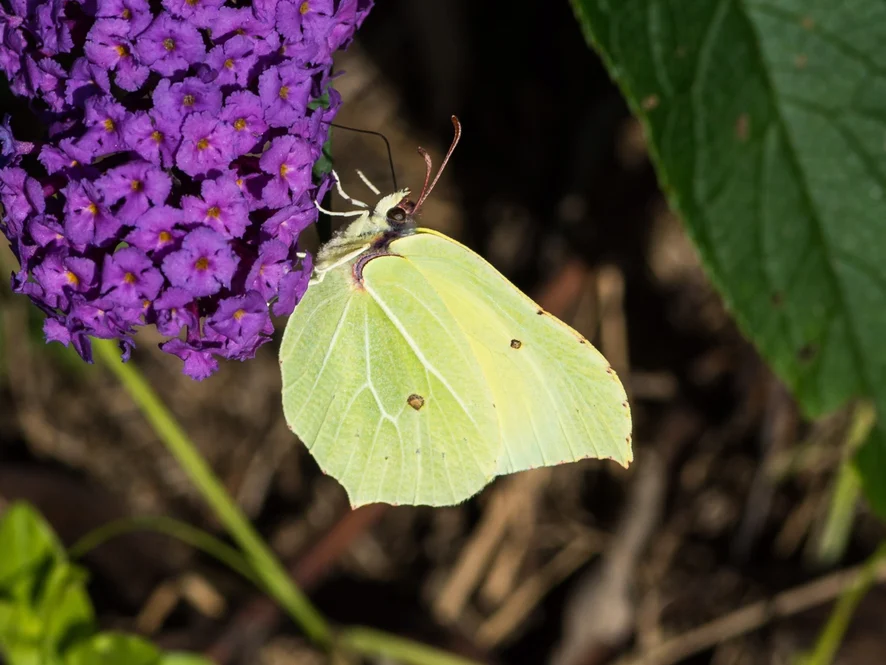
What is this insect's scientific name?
Gonepteryx rhamni
